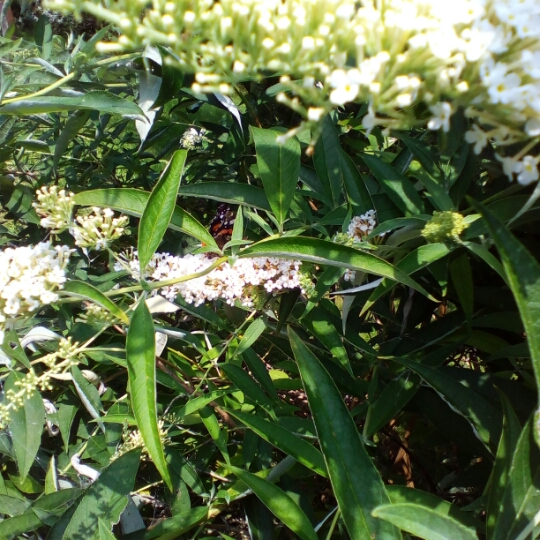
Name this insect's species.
Vanessa atalanta
